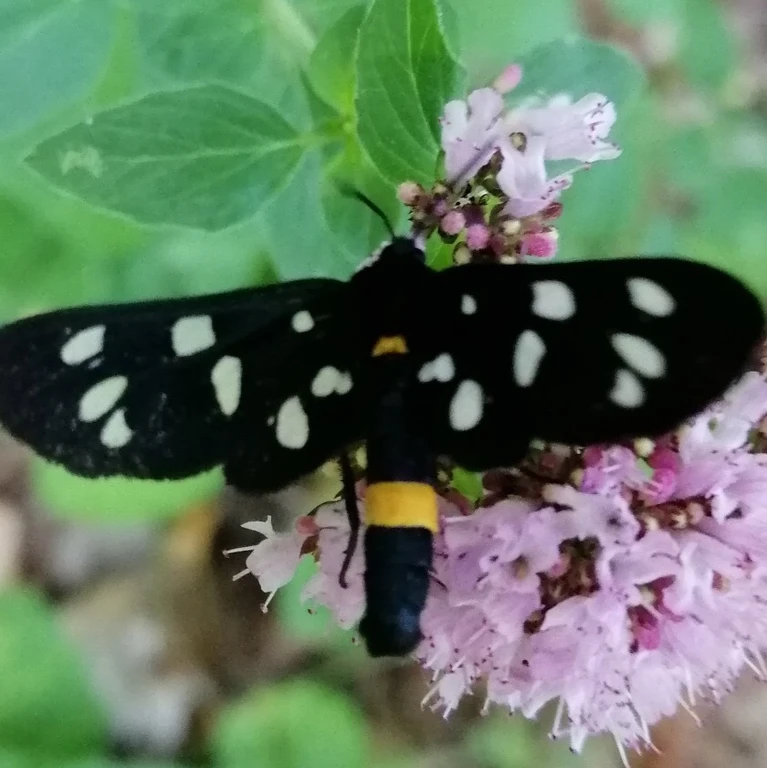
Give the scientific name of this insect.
Amata phegea
